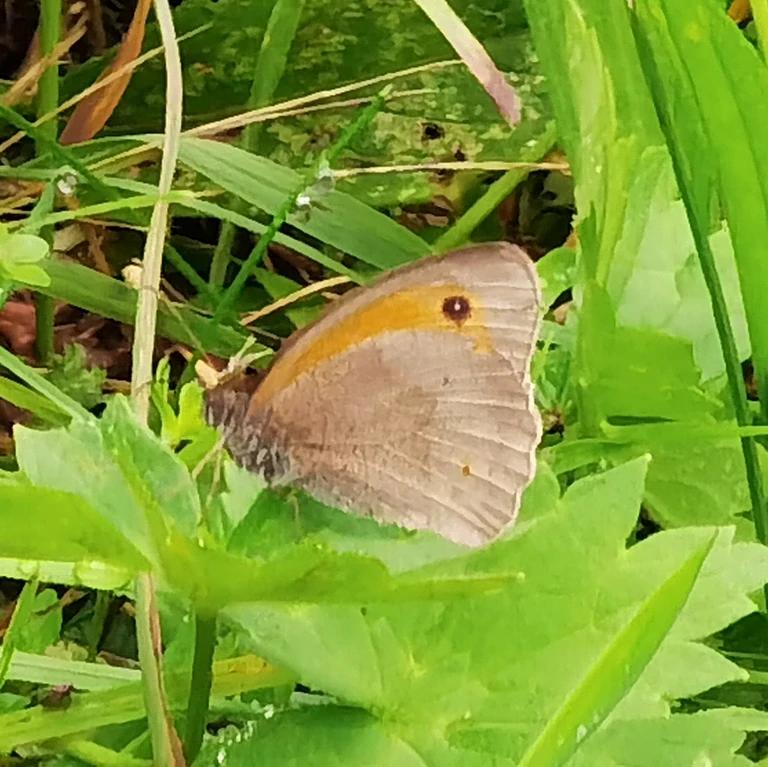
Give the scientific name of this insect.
Maniola jurtina
